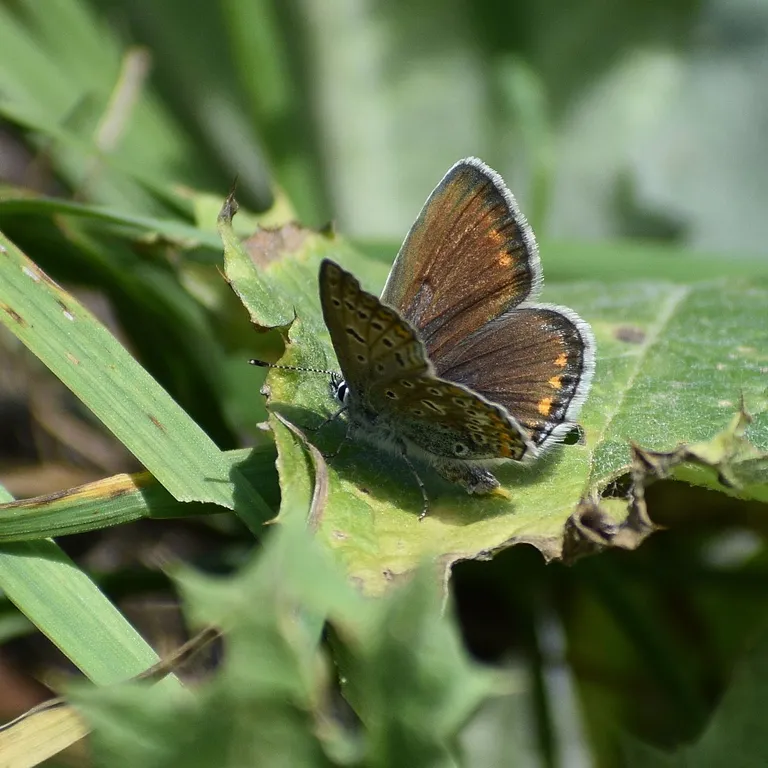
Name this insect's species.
Polyommatus icarus
